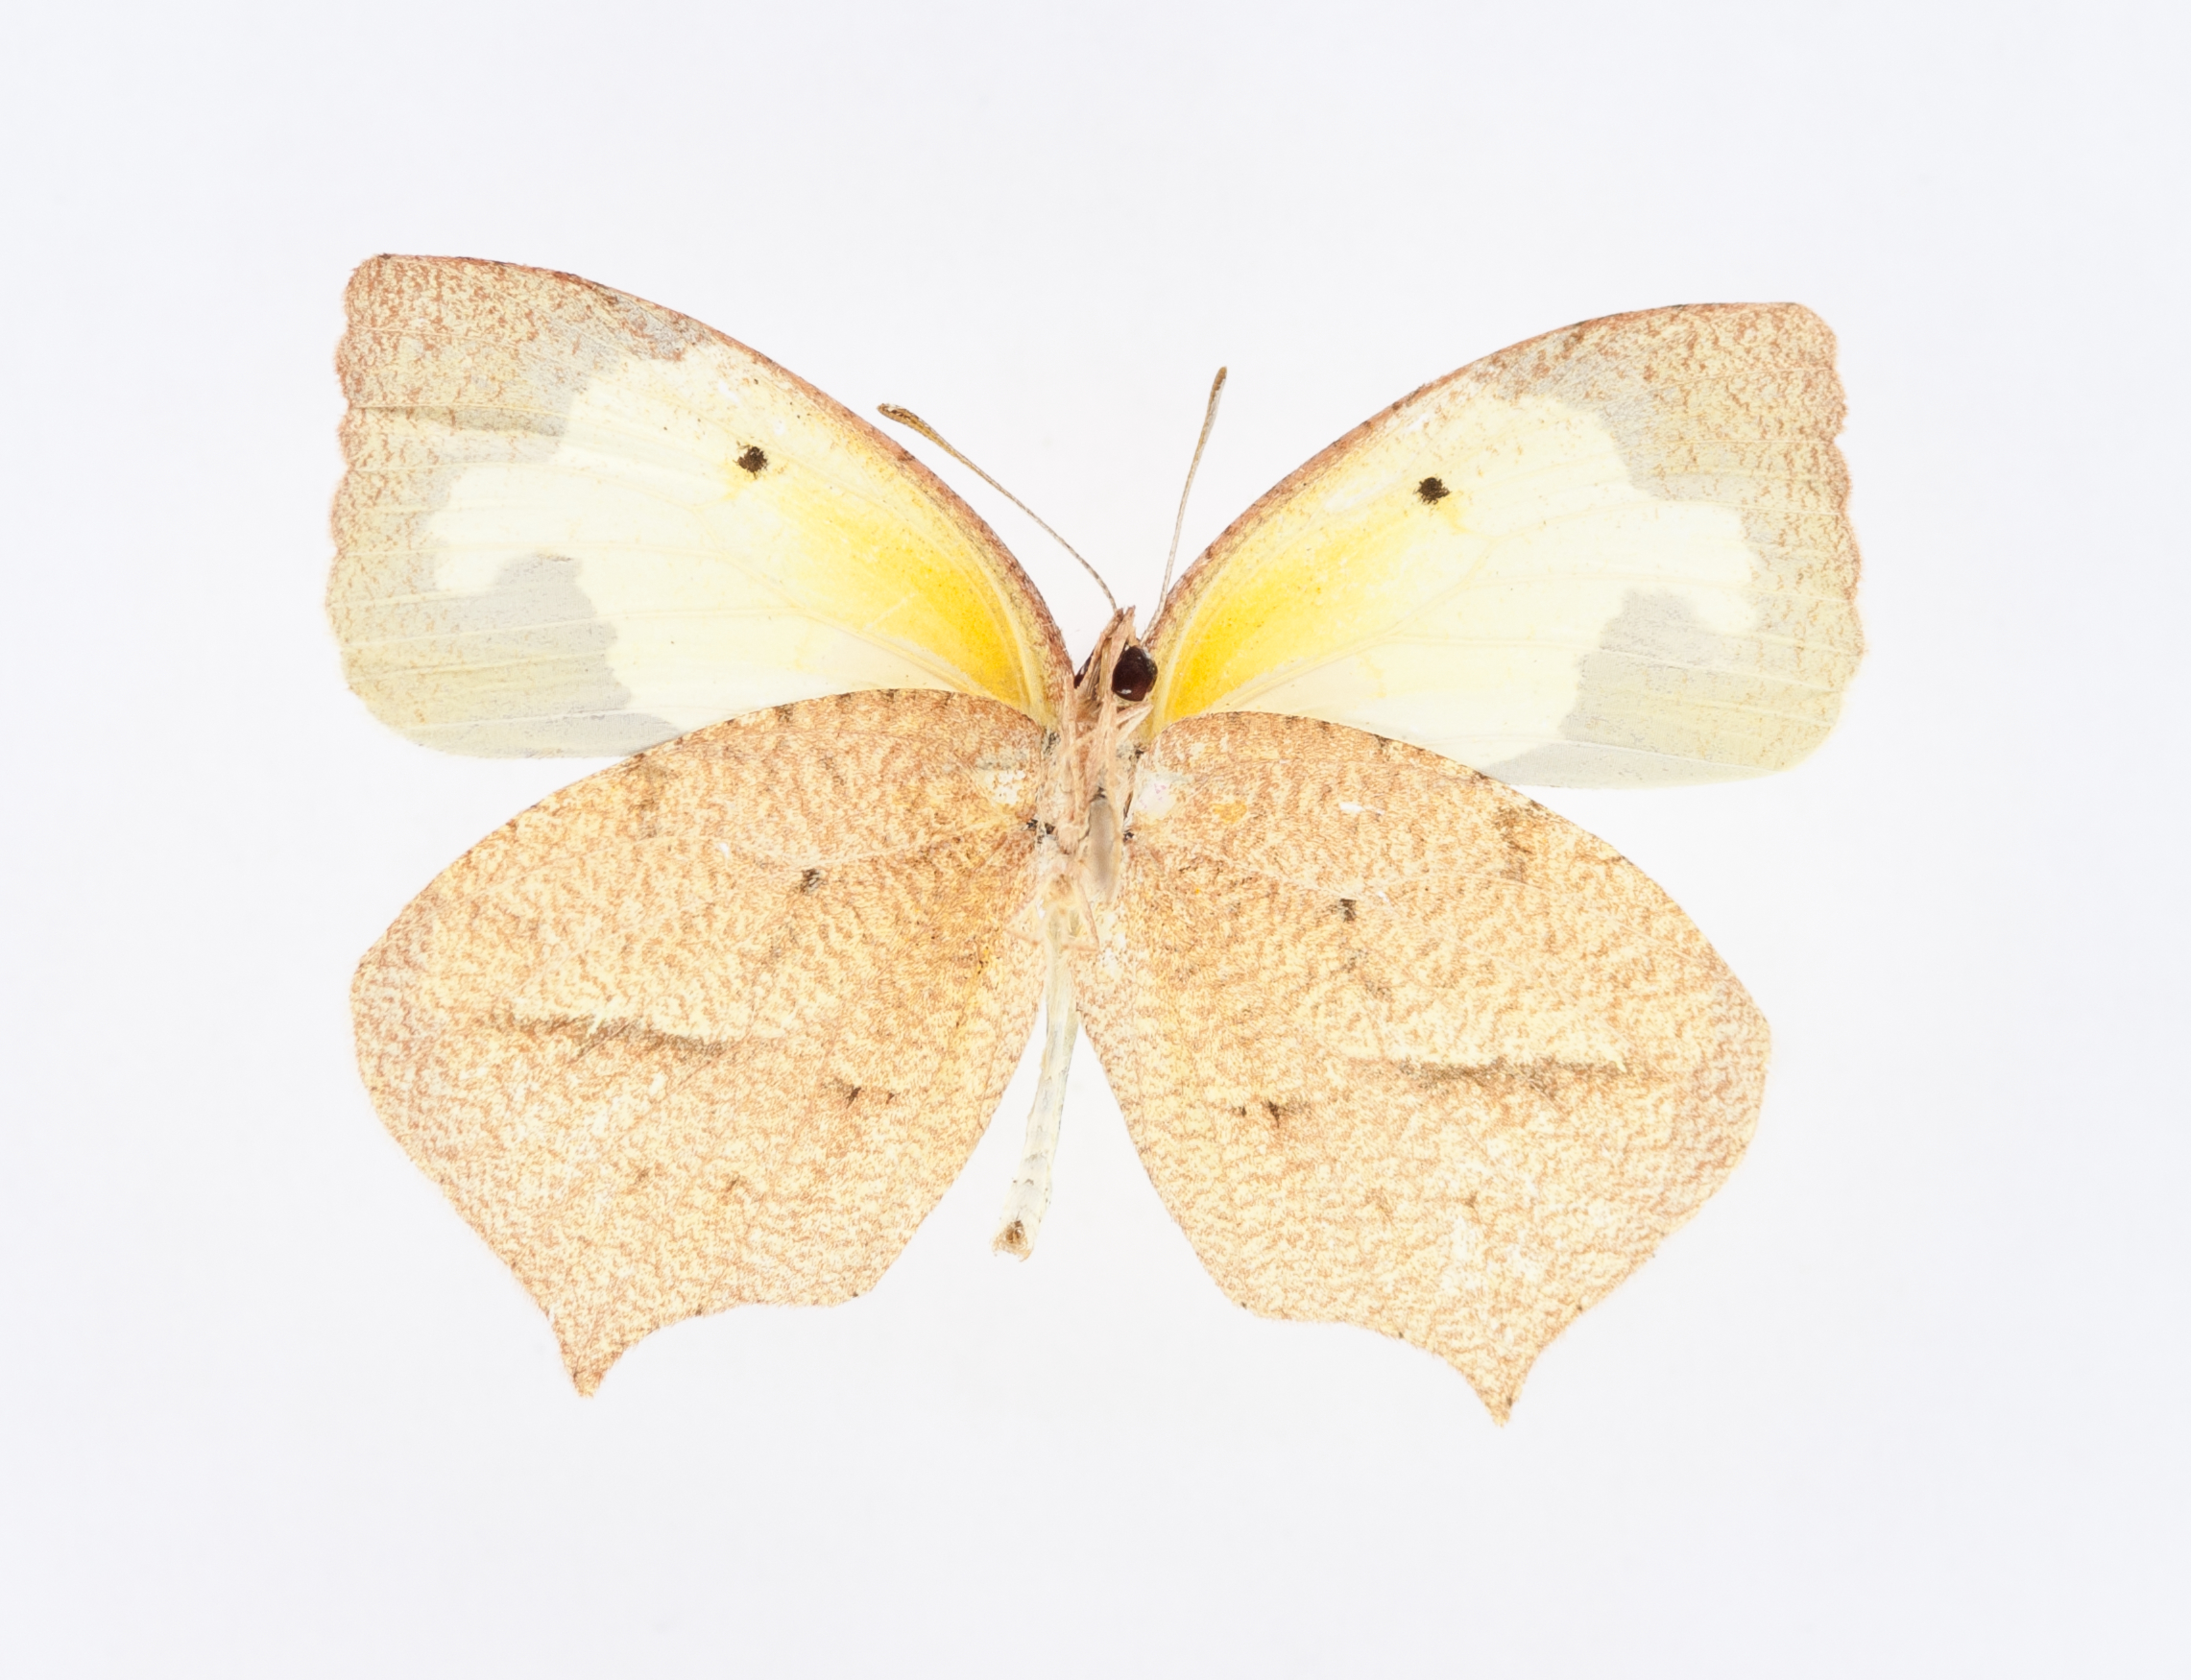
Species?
Eurema mexicana
